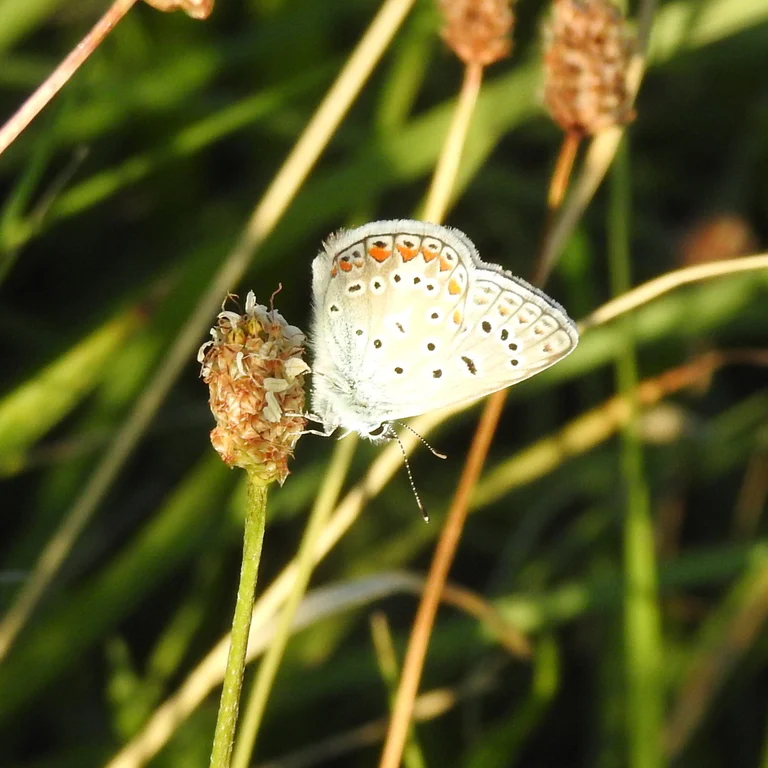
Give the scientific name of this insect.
Polyommatus icarus
